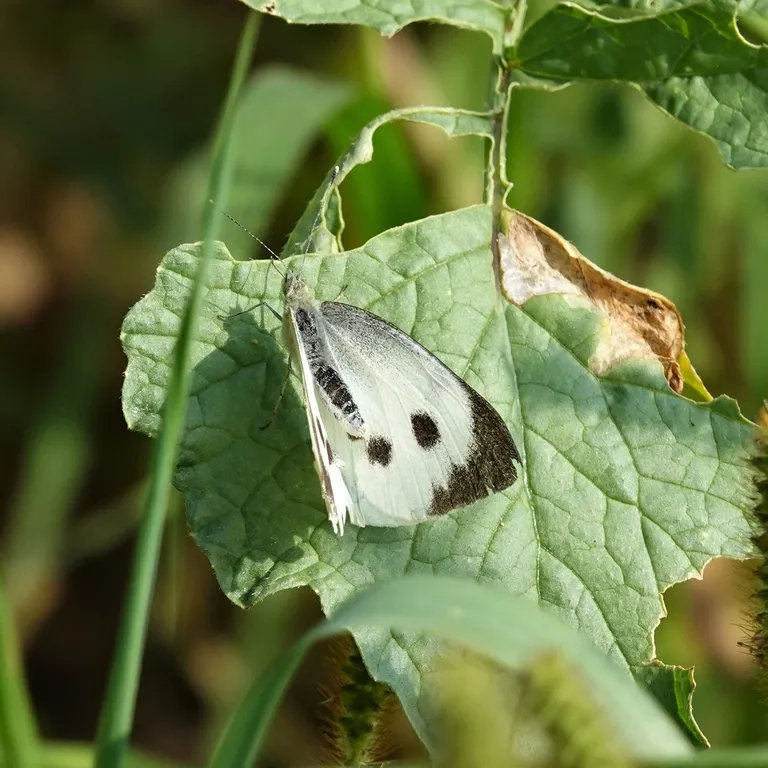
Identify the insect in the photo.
Pieris brassicae
